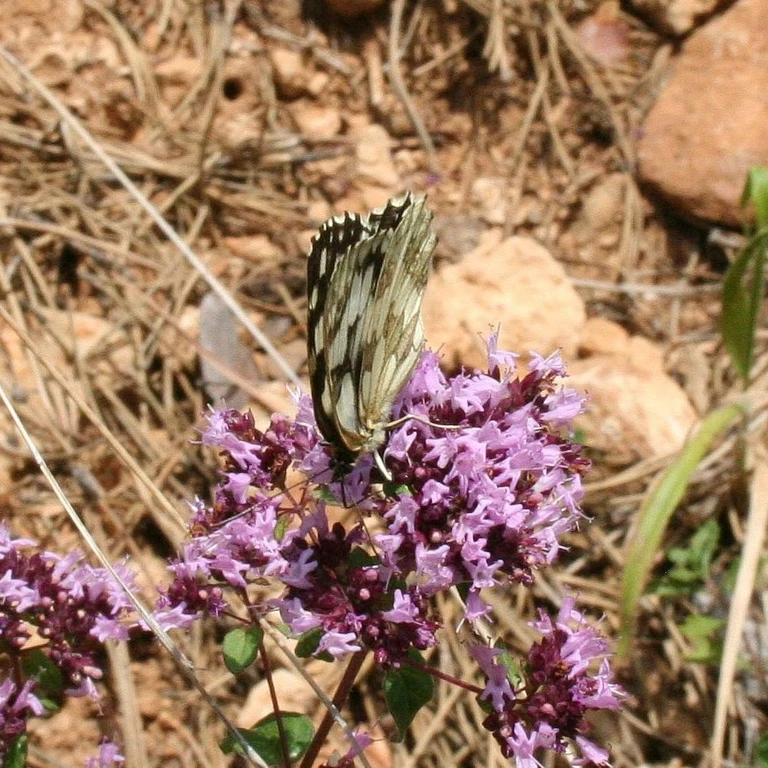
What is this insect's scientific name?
Melanargia galathea
